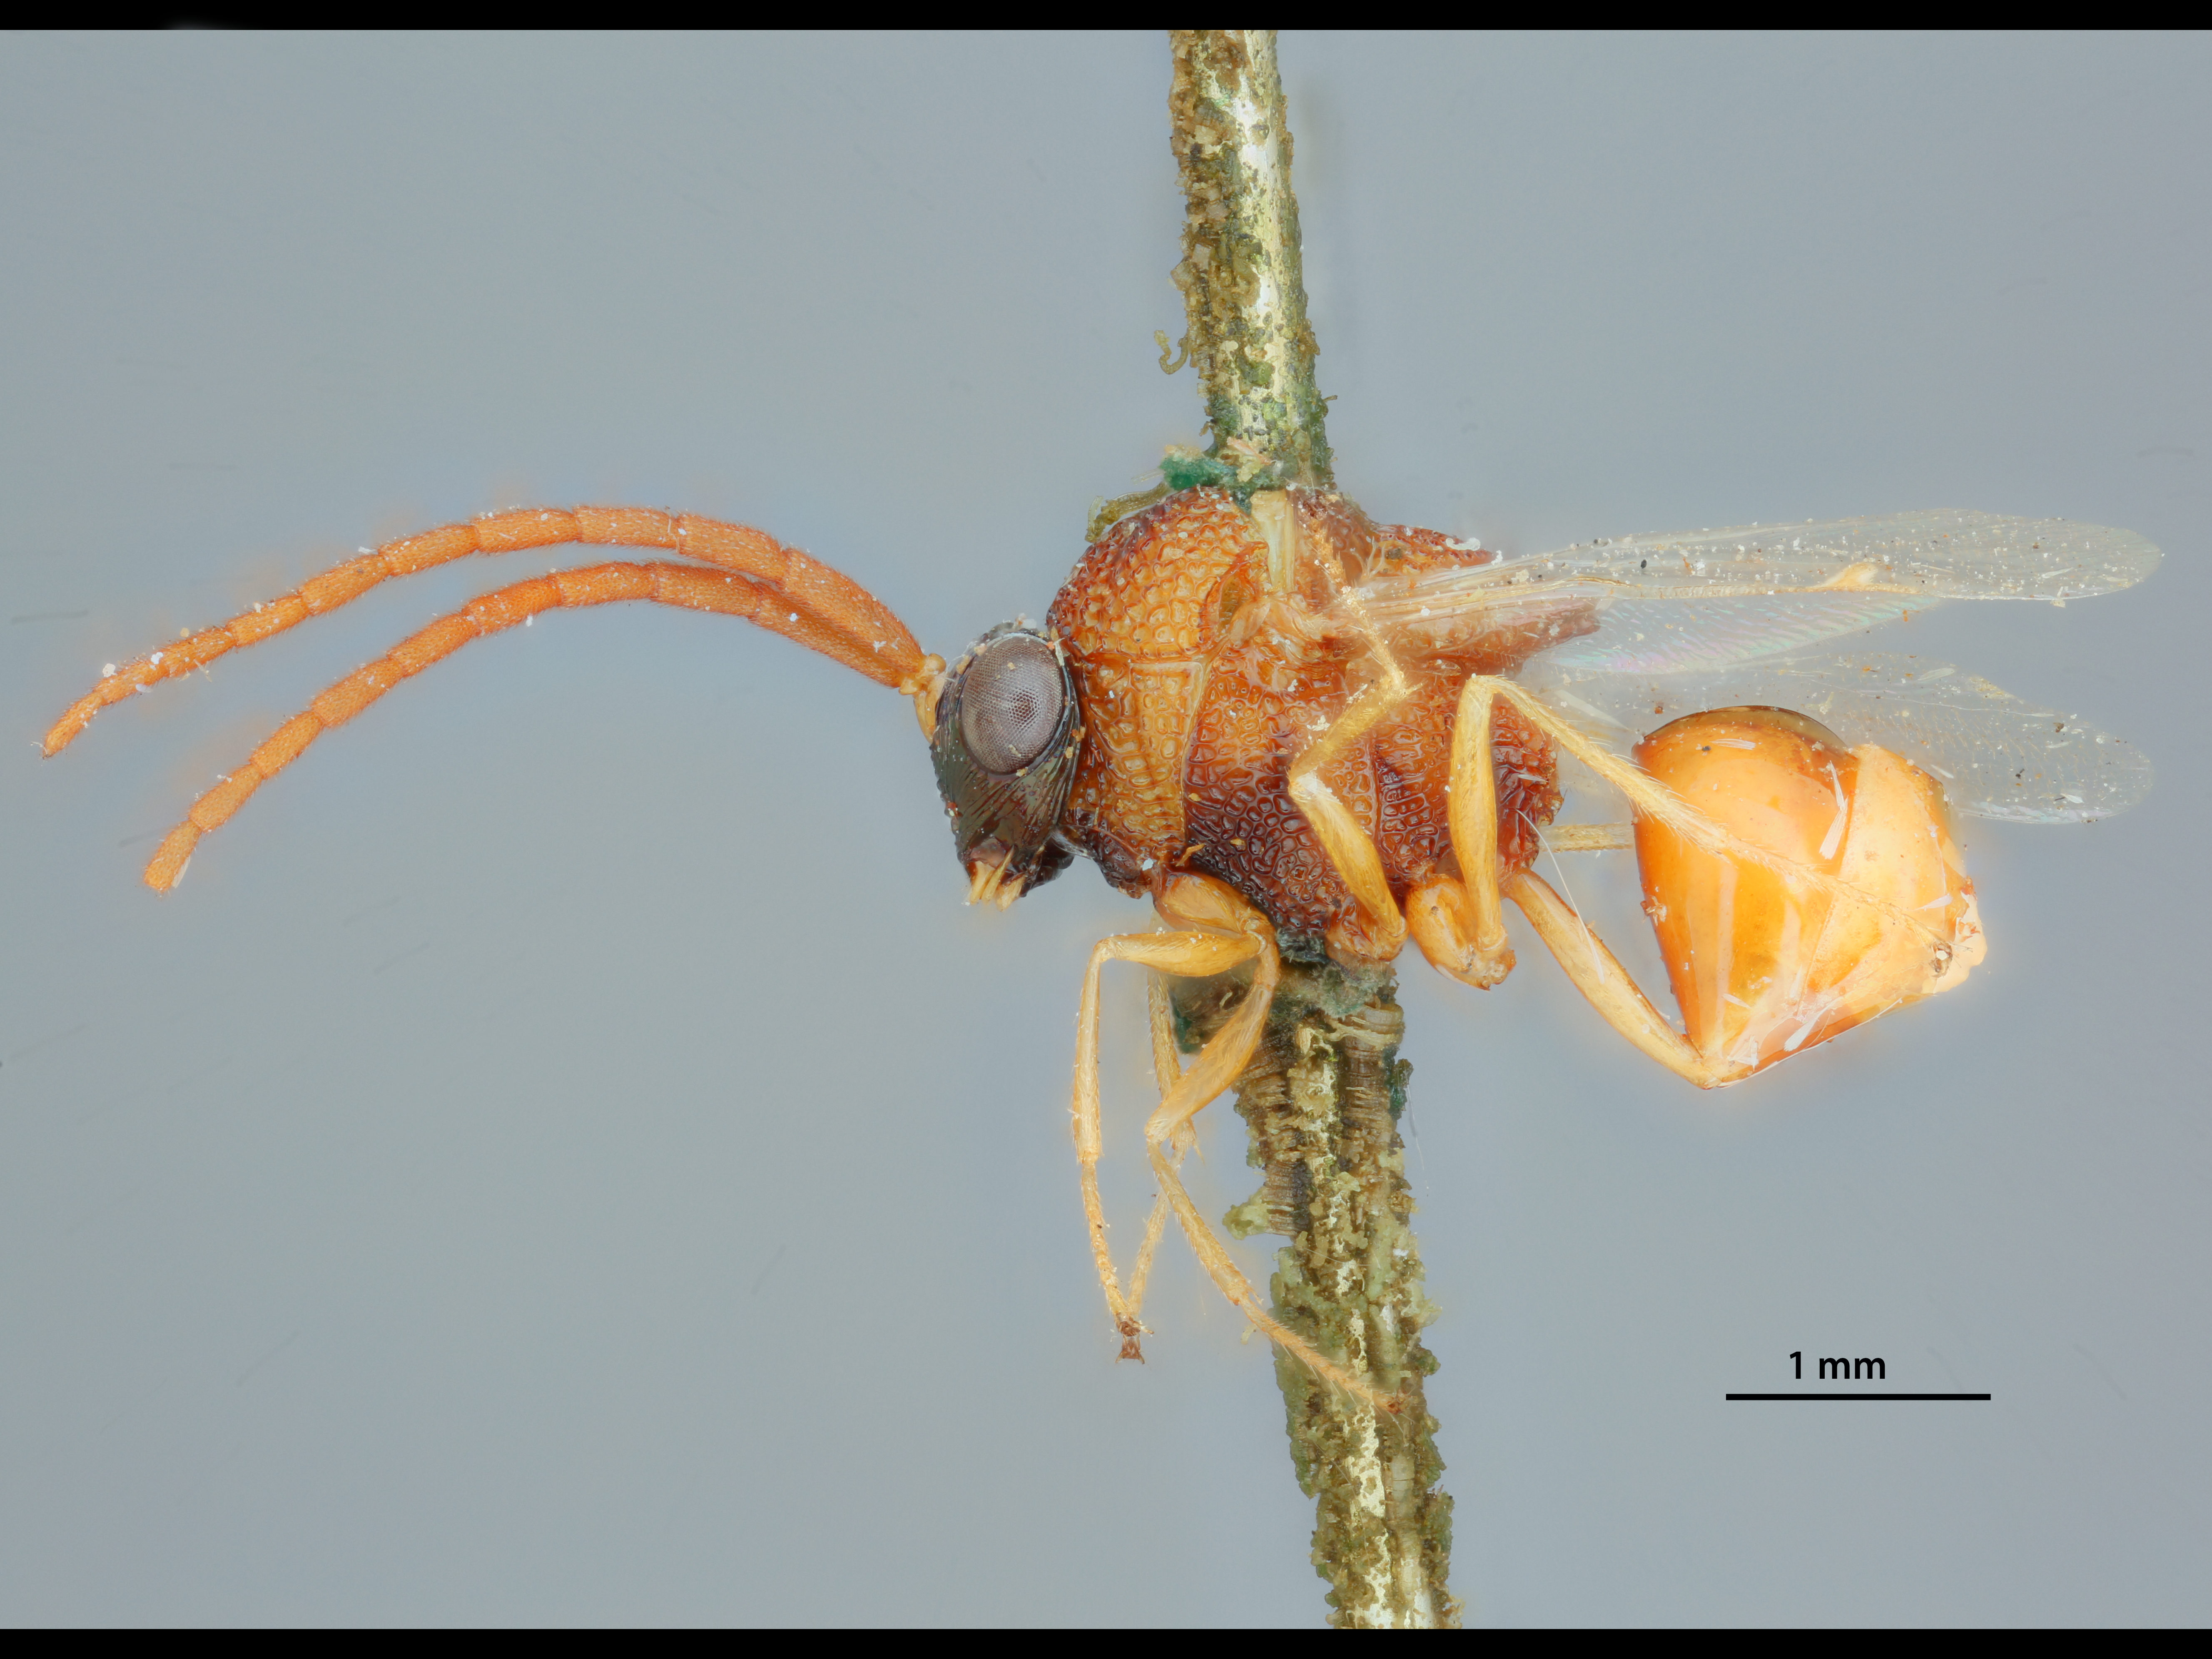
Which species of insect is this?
Lophyrocera floridana
